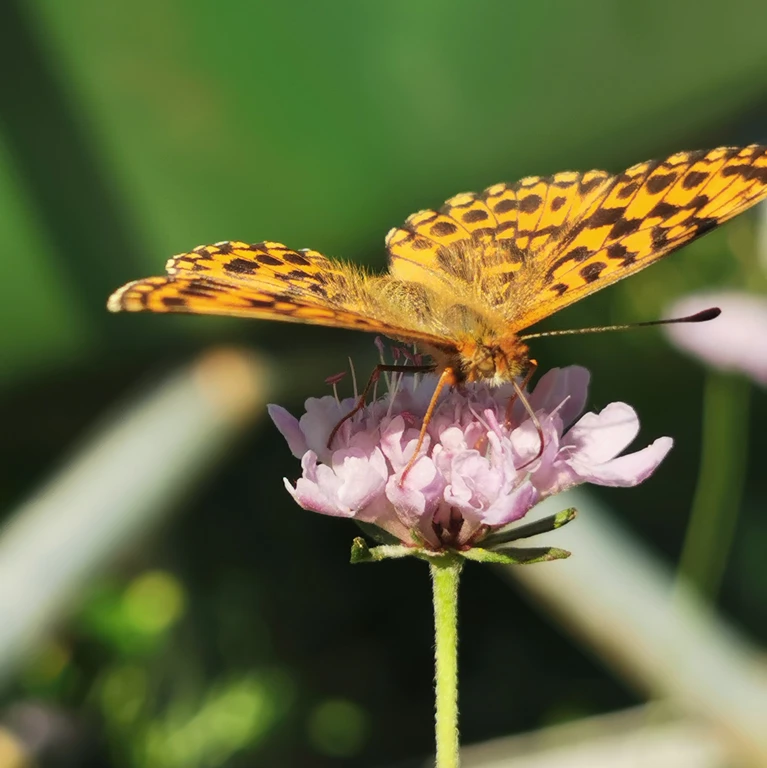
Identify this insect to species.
Boloria dia
